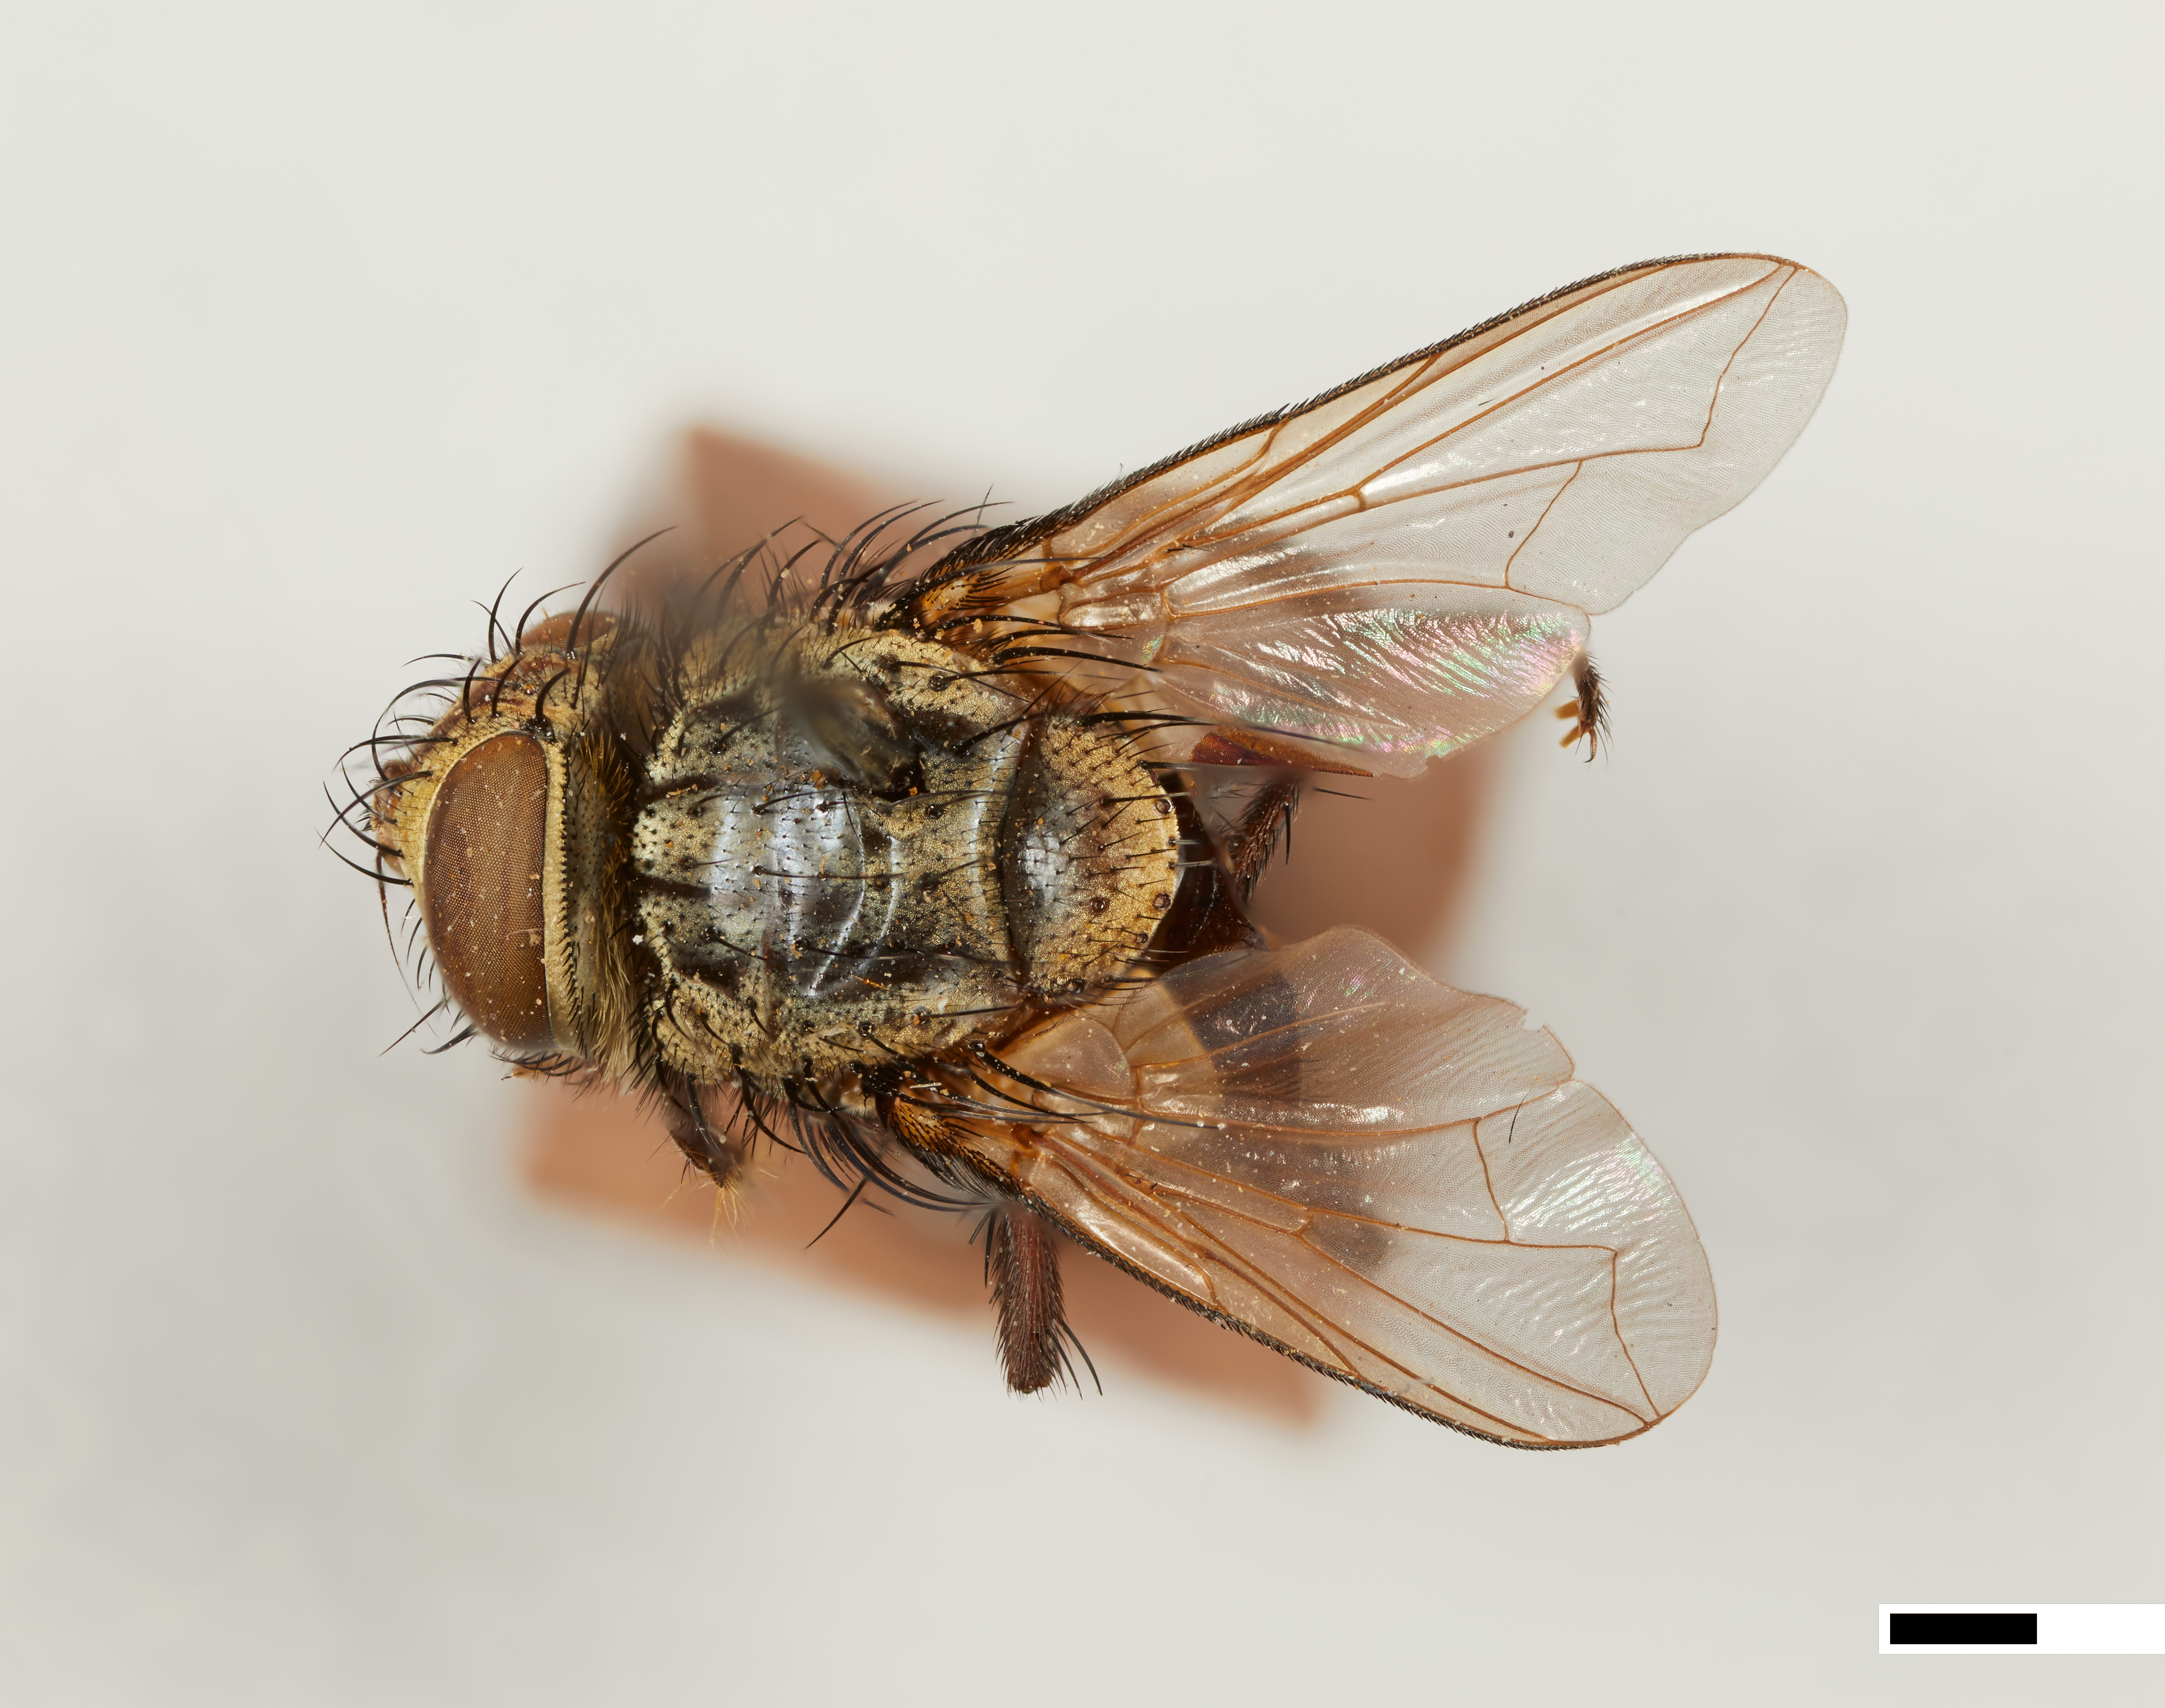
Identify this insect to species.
Azygobothria aurea
